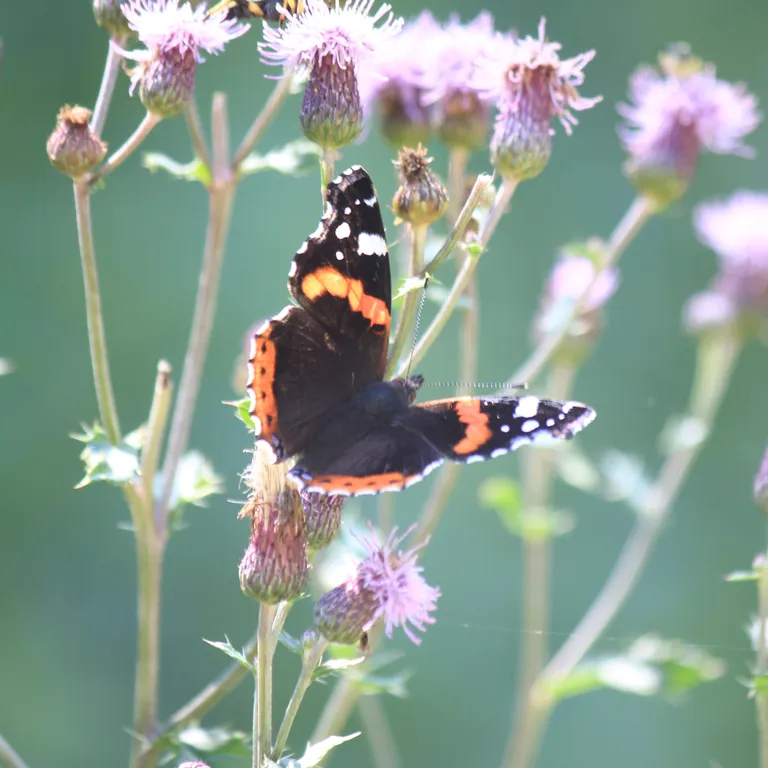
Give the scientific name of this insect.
Vanessa atalanta
